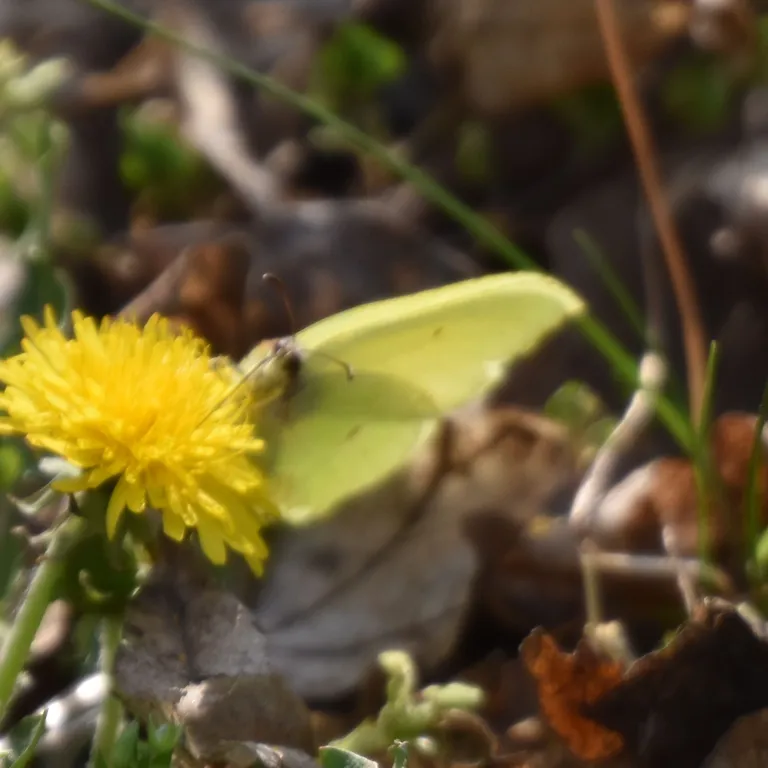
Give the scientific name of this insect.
Gonepteryx rhamni
